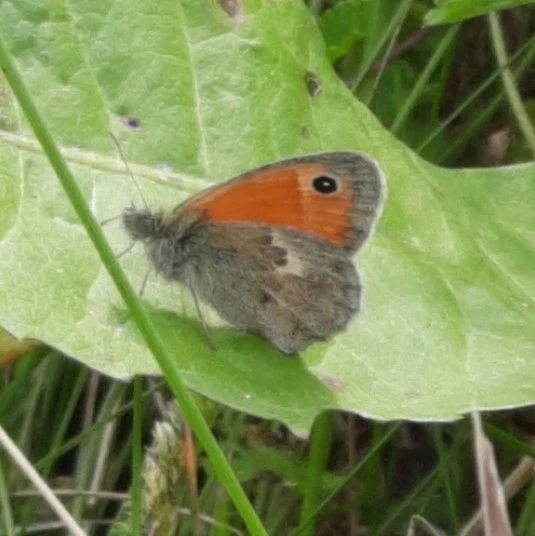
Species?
Coenonympha pamphilus
